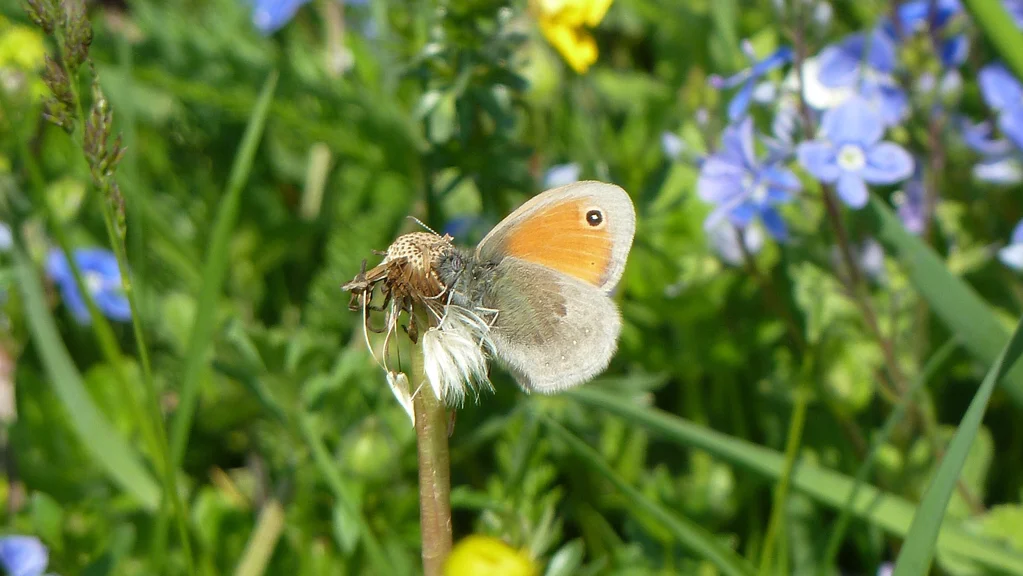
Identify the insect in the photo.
Coenonympha pamphilus
